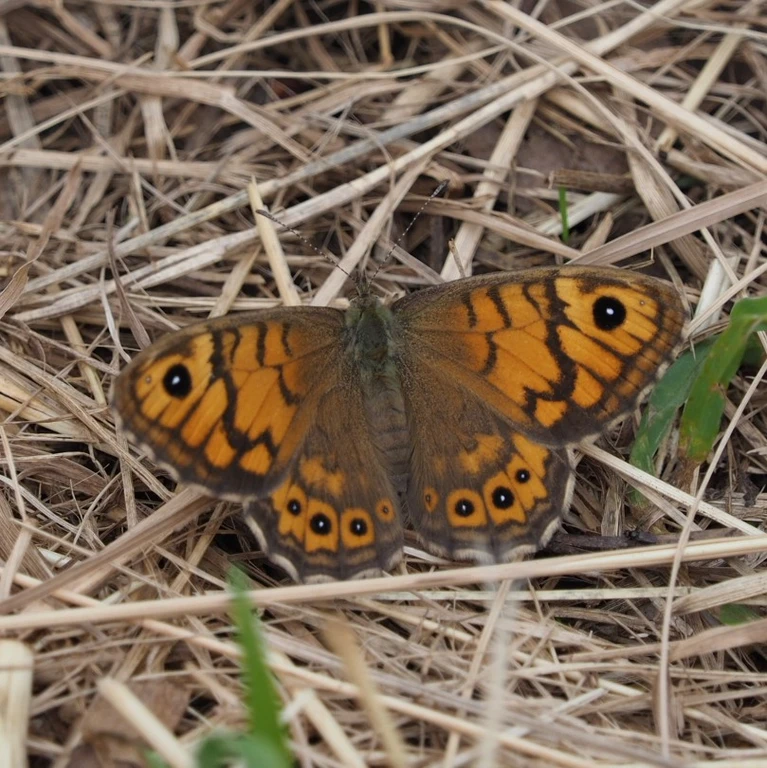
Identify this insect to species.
Lasiommata megera (also Pararge megera)
